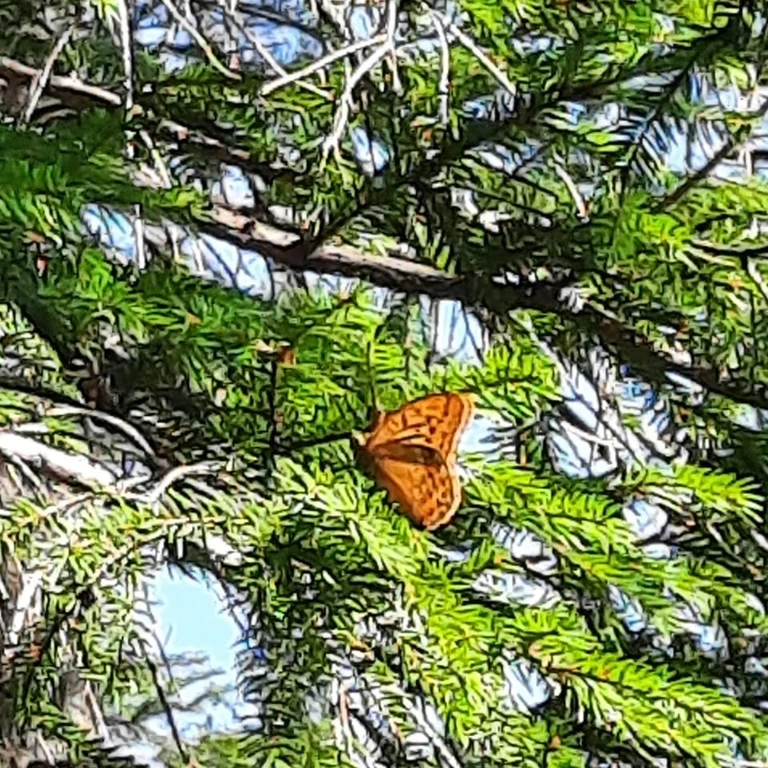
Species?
Argynnis paphia
